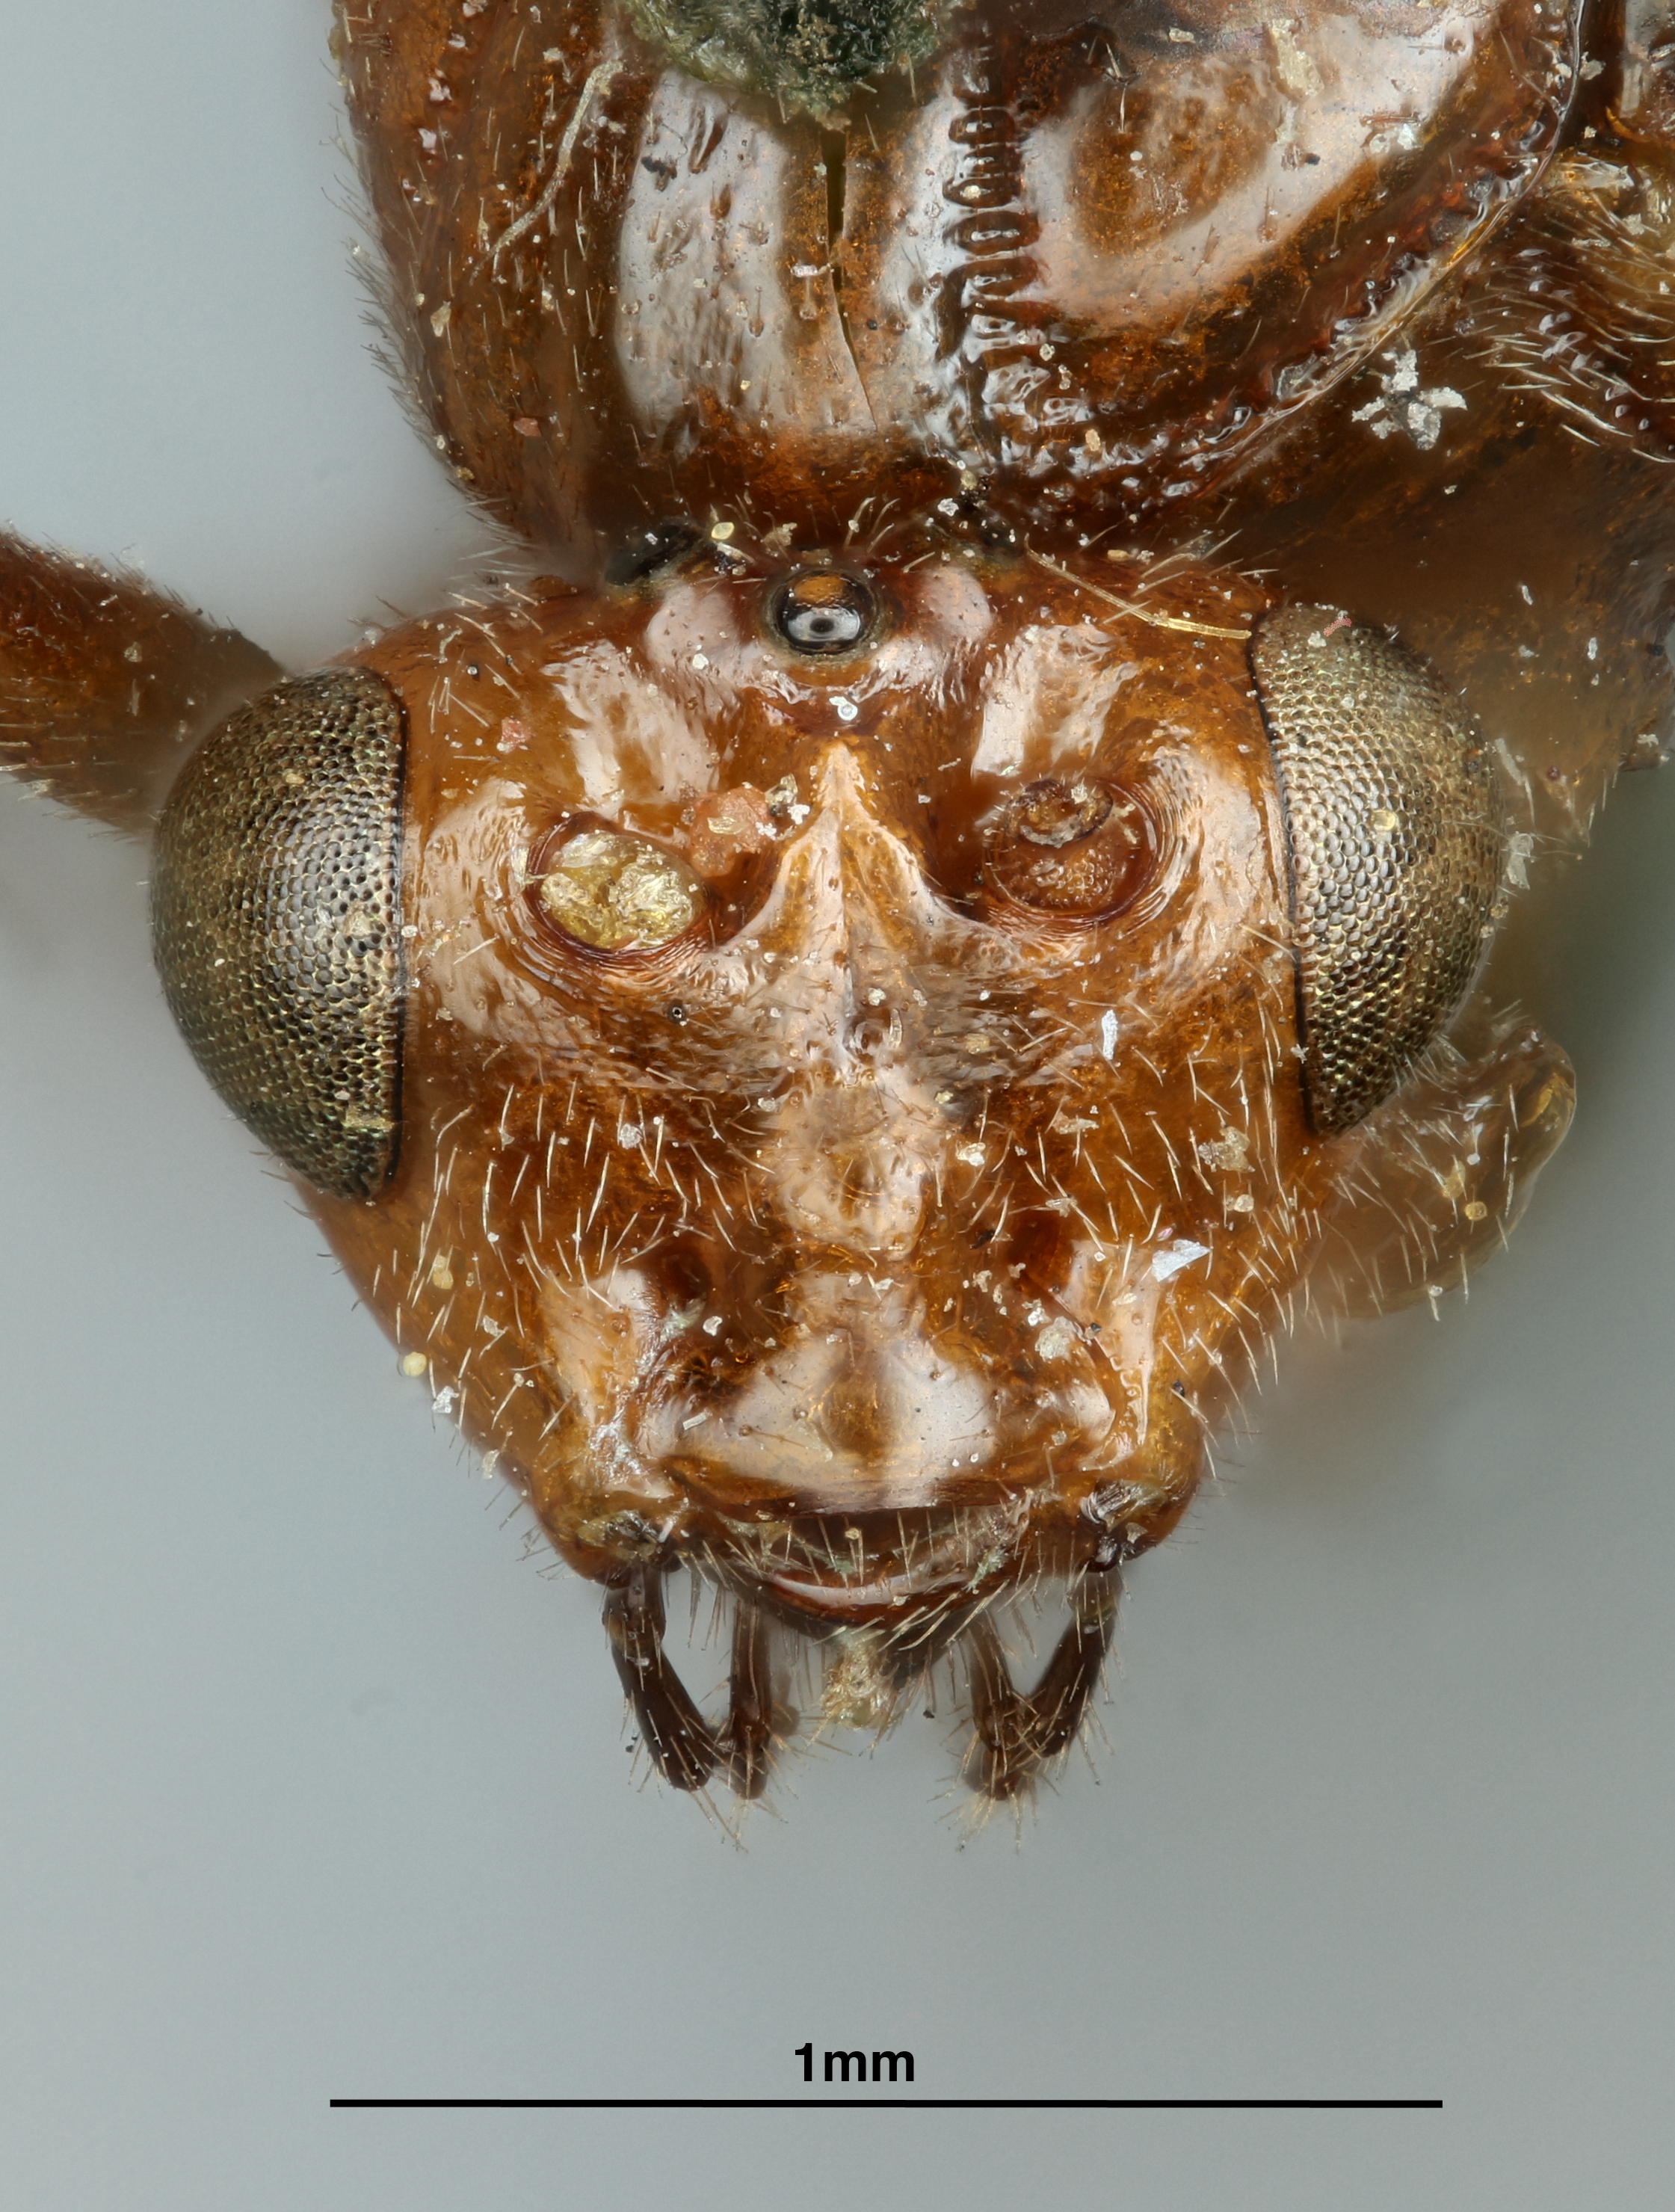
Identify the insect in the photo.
Orgilus terminalis
